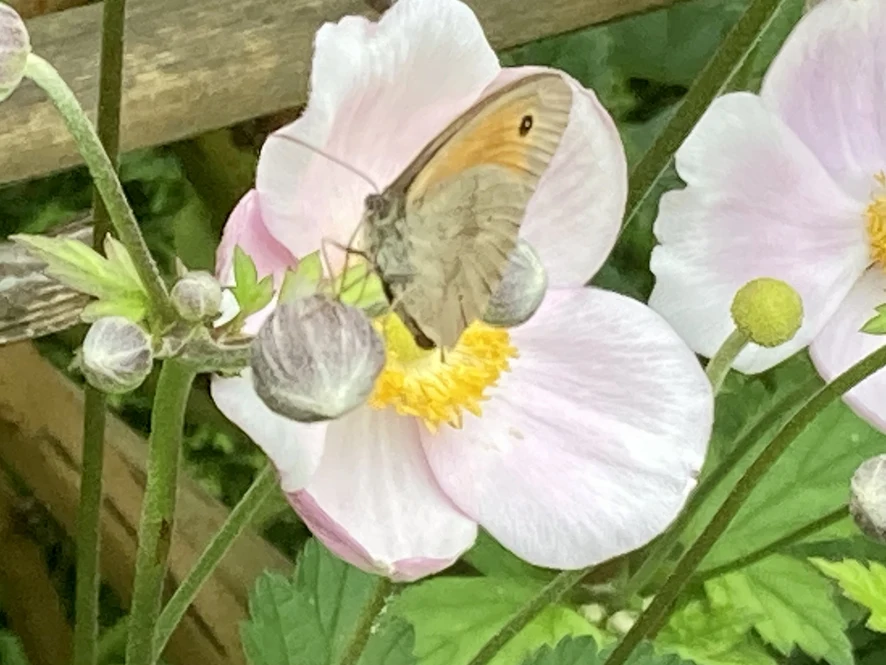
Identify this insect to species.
Maniola jurtina
